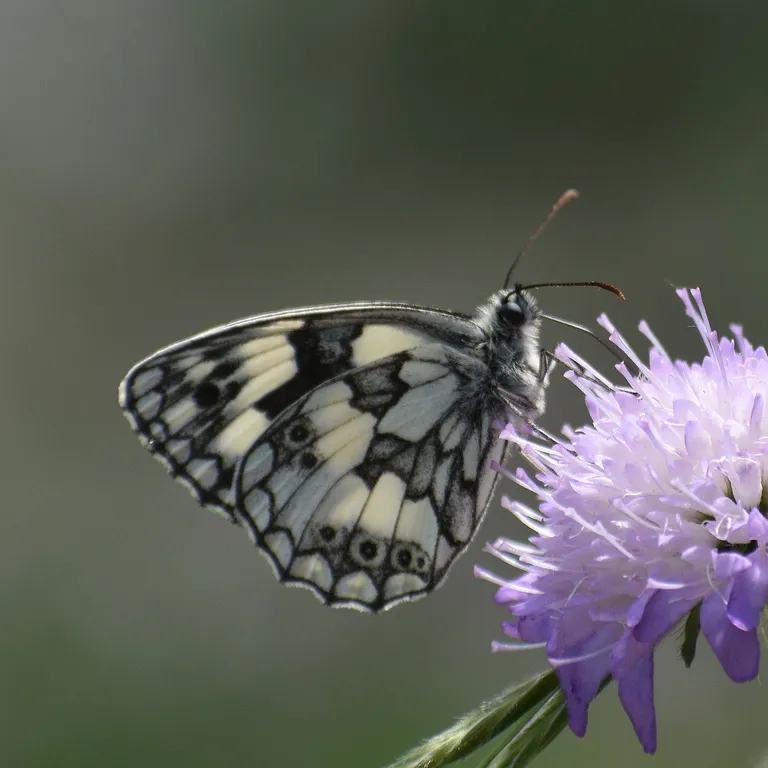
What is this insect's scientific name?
Melanargia galathea
